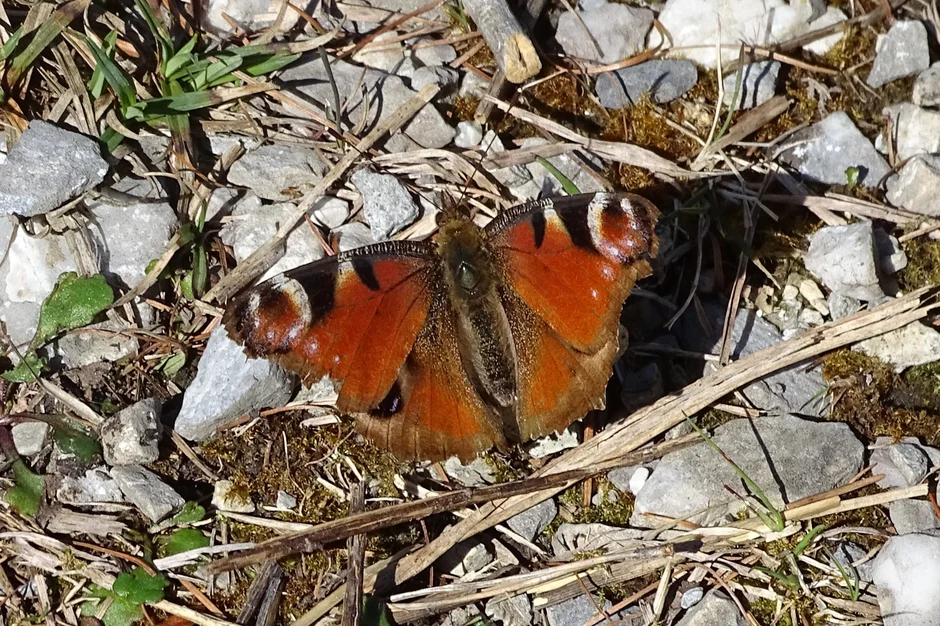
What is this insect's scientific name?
Aglais io
